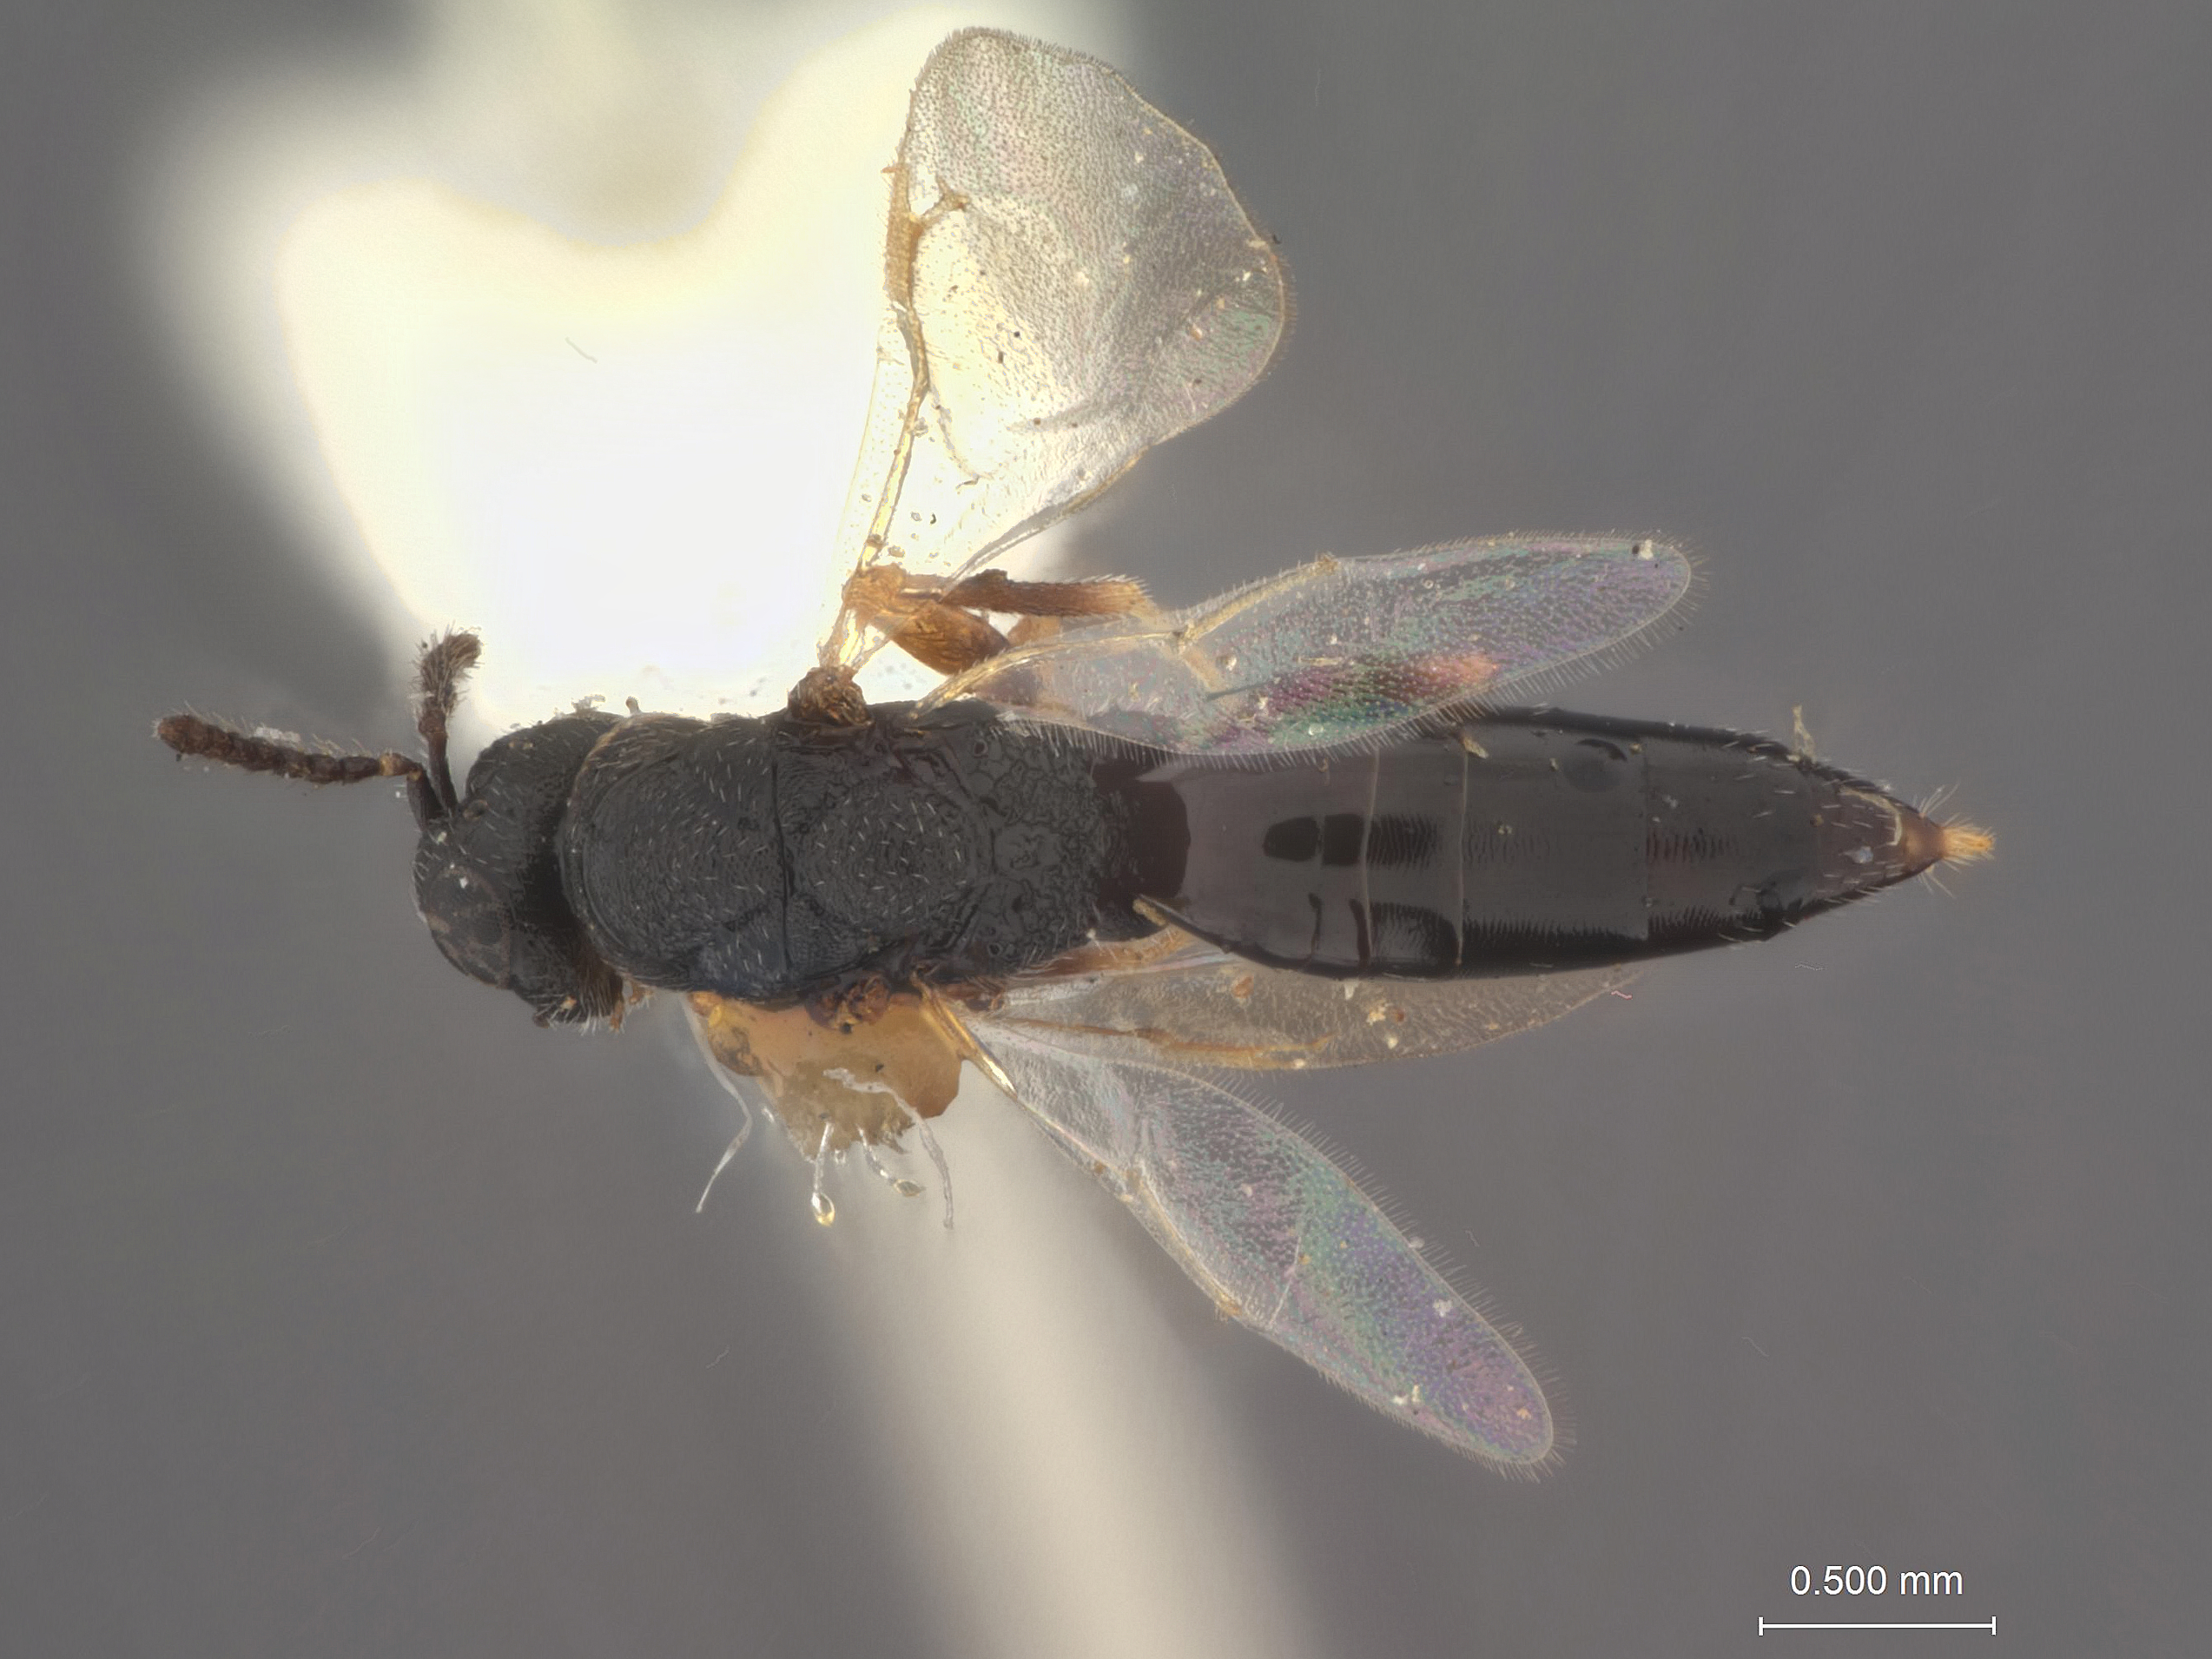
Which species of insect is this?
Harmolita elymophthora
